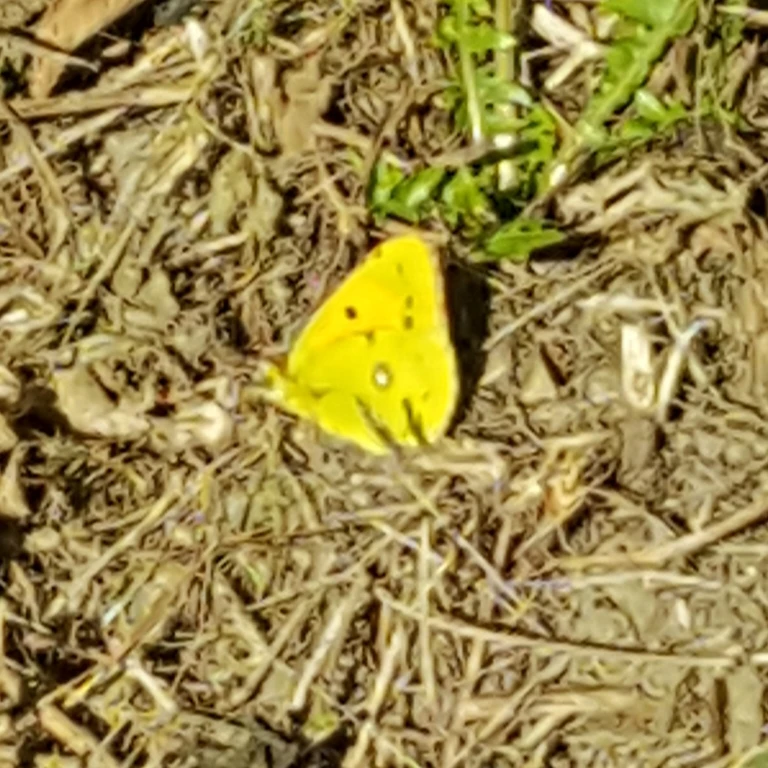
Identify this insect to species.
Colias croceus
